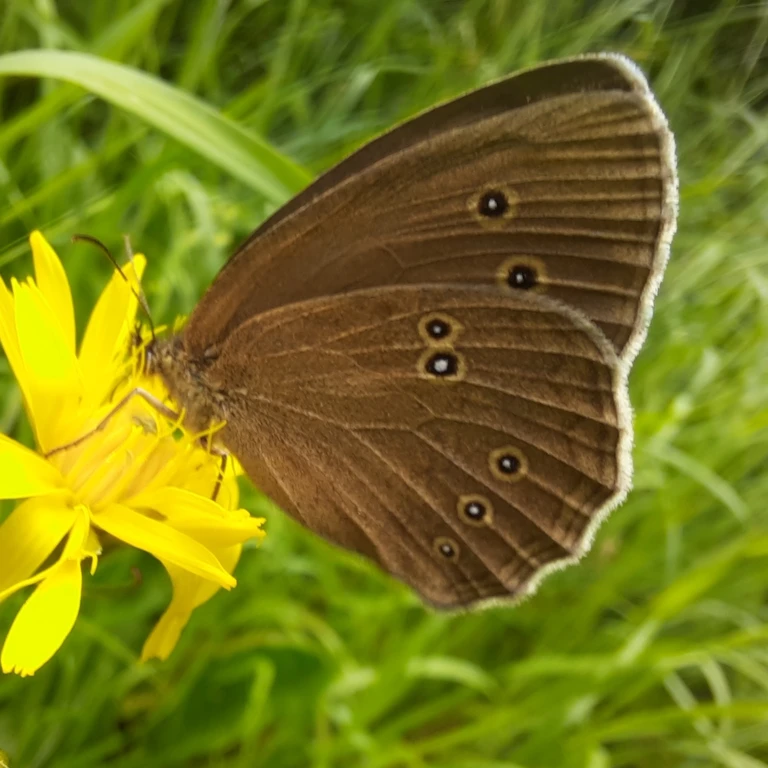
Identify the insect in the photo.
Aphantopus hyperantus
